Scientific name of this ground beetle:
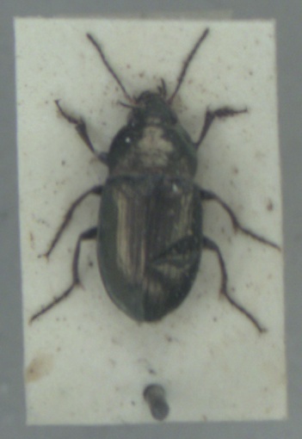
Amara spreta
